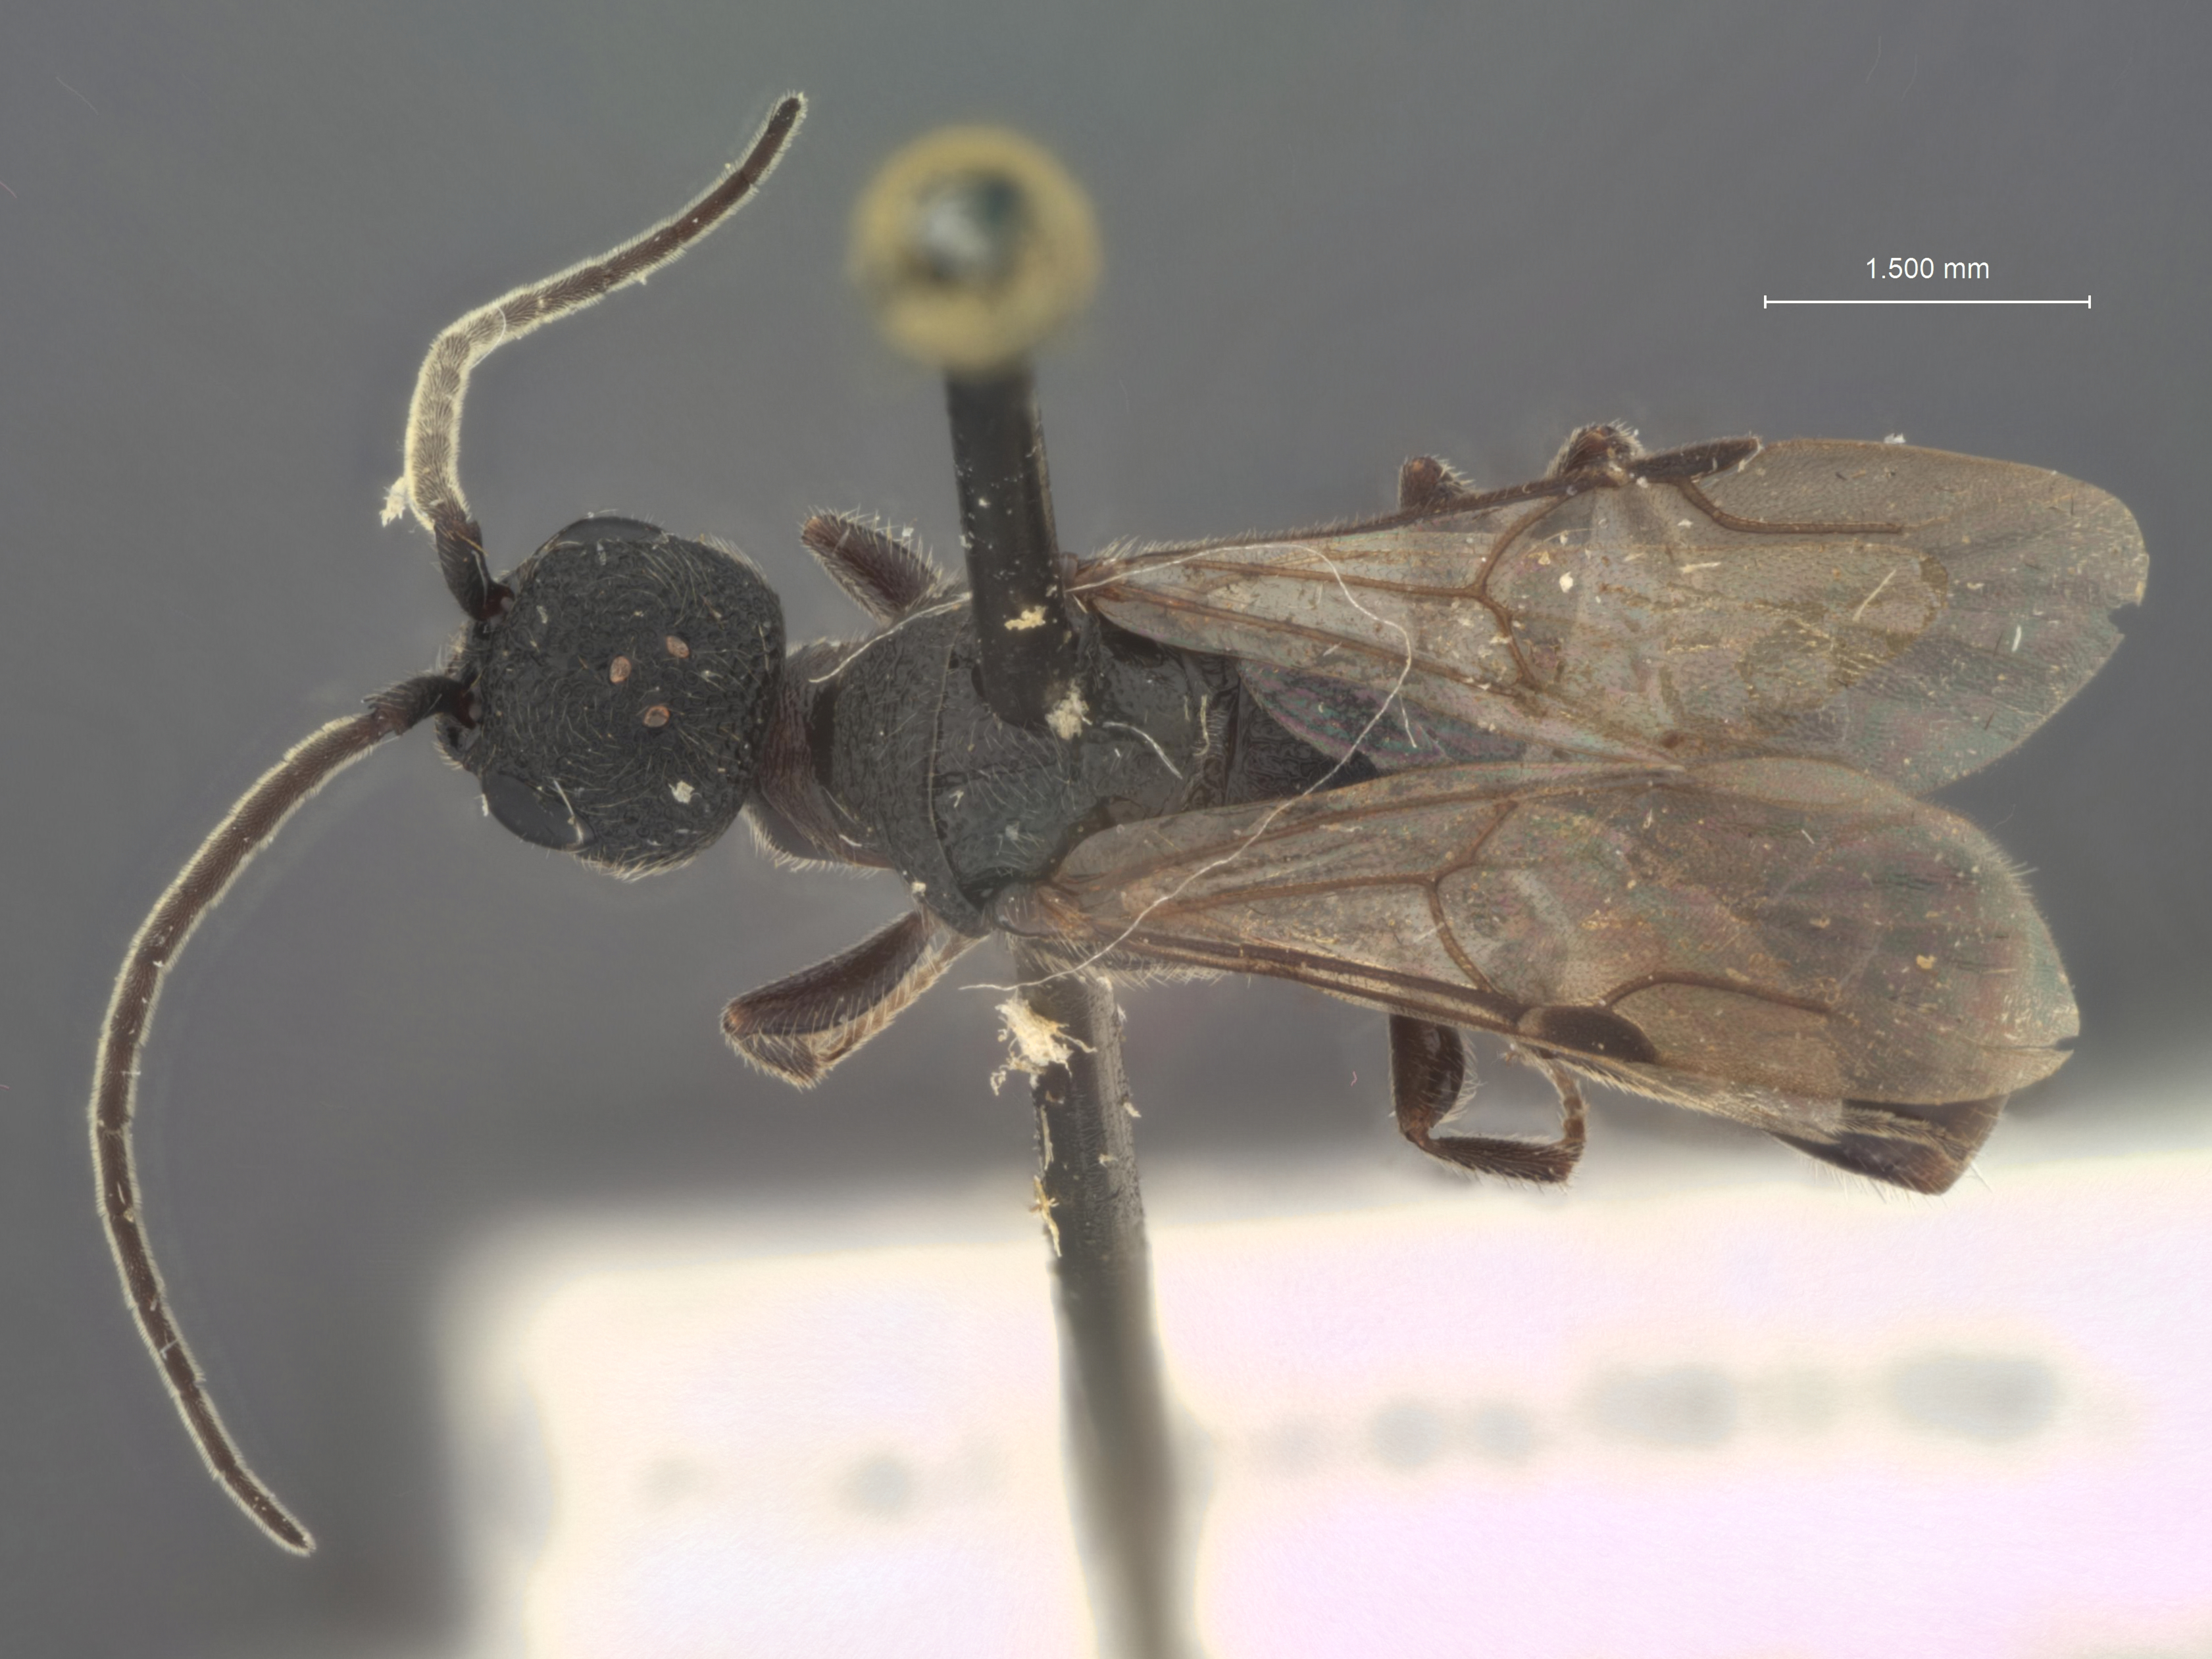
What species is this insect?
Pristocera parkeri
